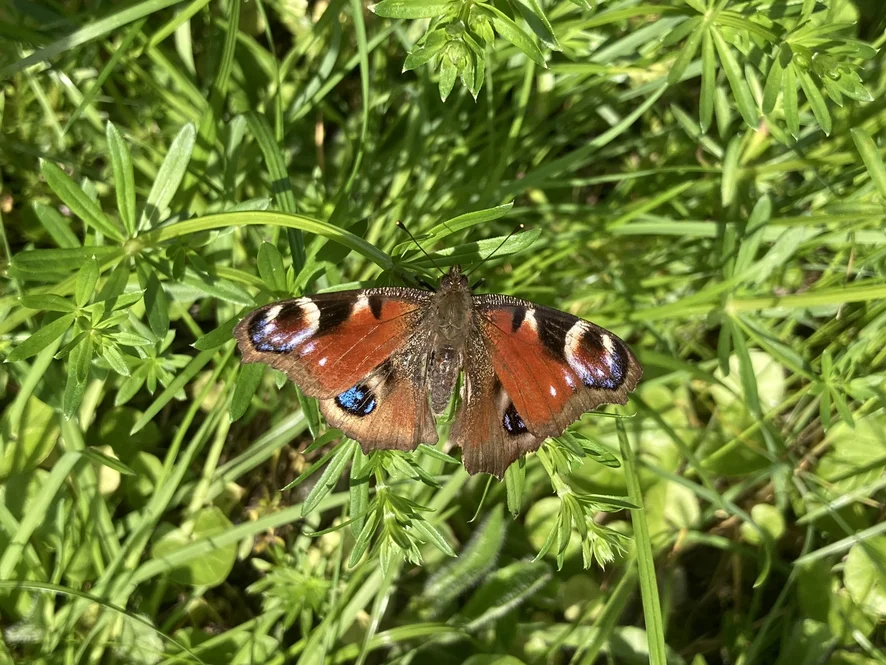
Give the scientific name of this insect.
Aglais io
